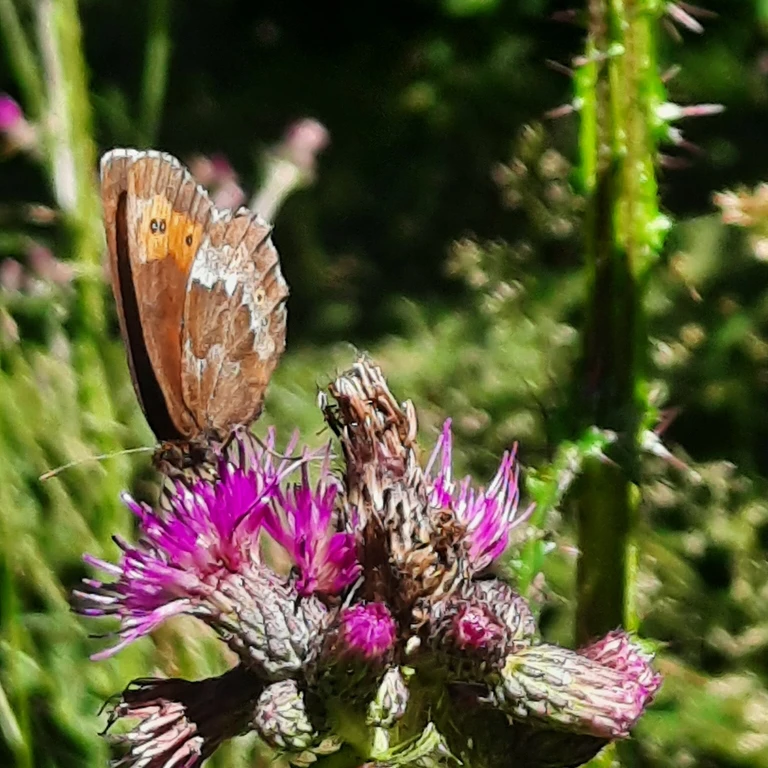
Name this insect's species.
Erebia euryale
